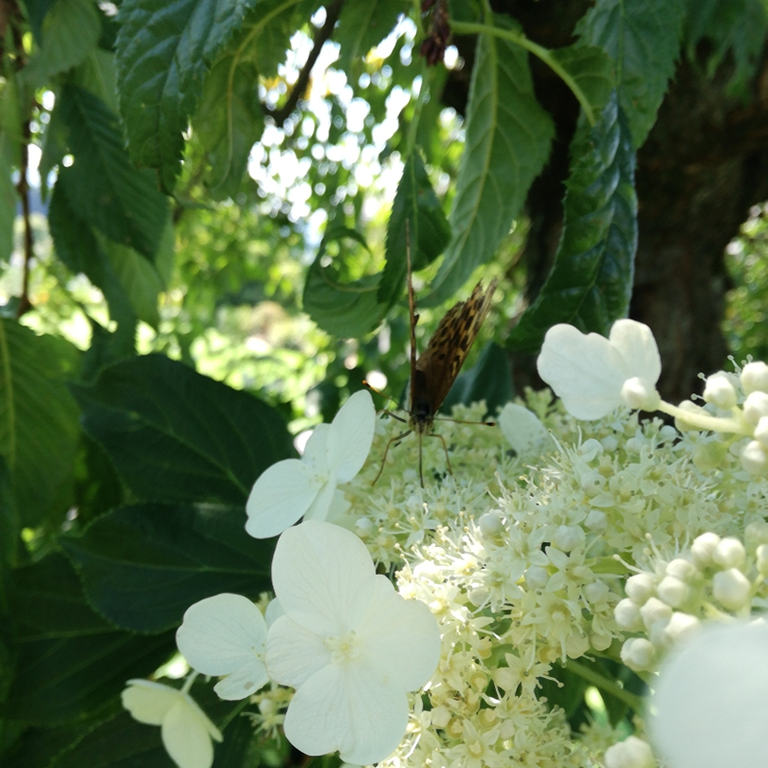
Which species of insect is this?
Argynnis paphia
